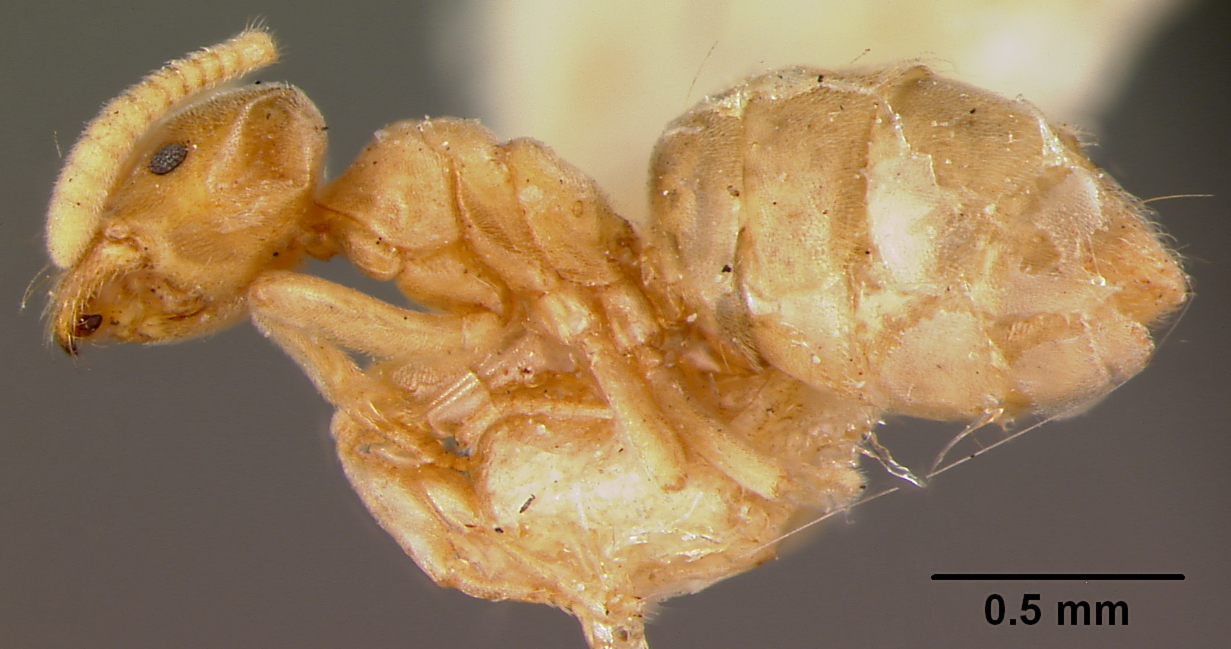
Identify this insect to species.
Bothriomyrmex myops
